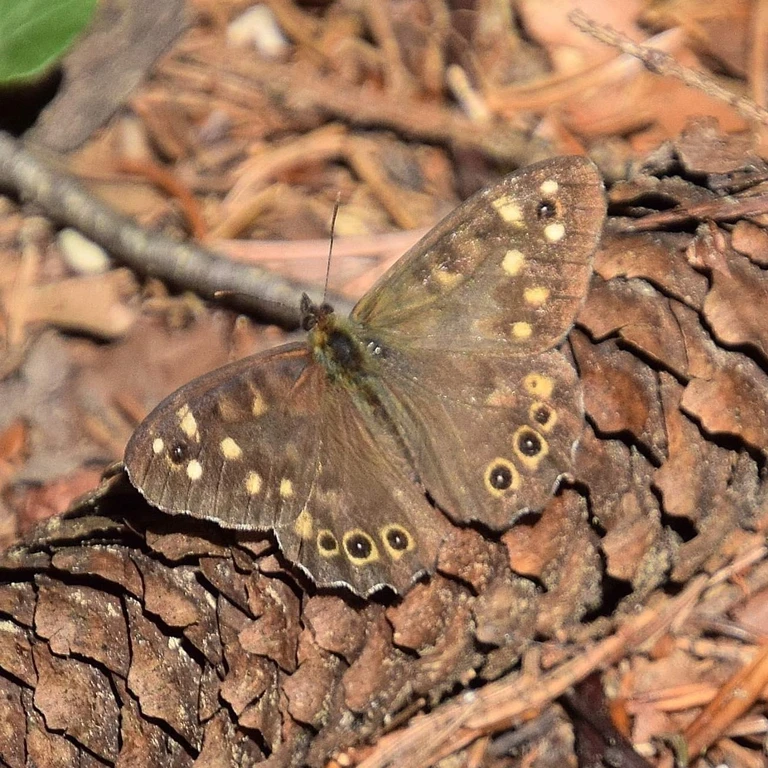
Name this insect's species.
Pararge aegeria
